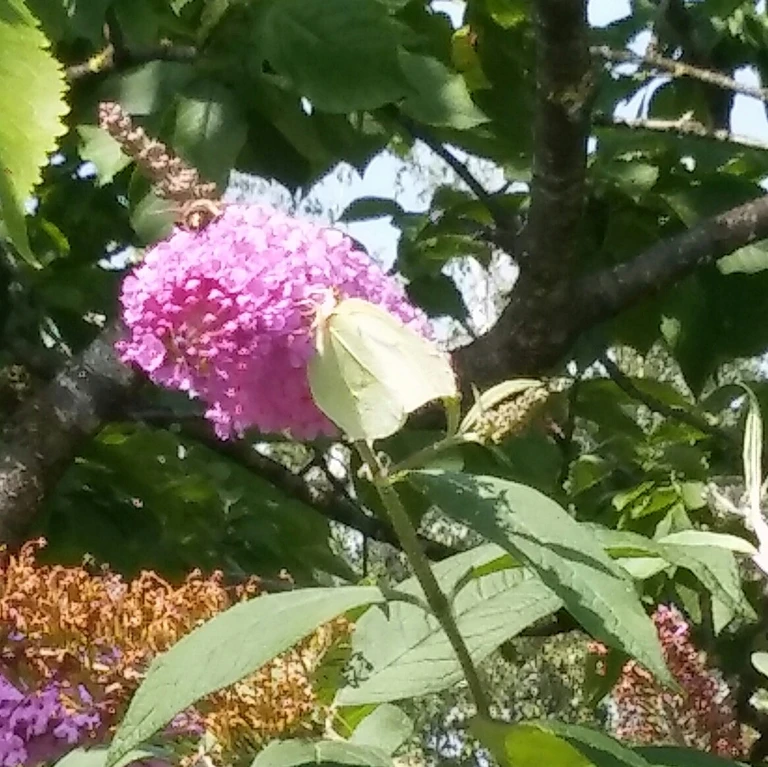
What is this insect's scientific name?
Gonepteryx rhamni
